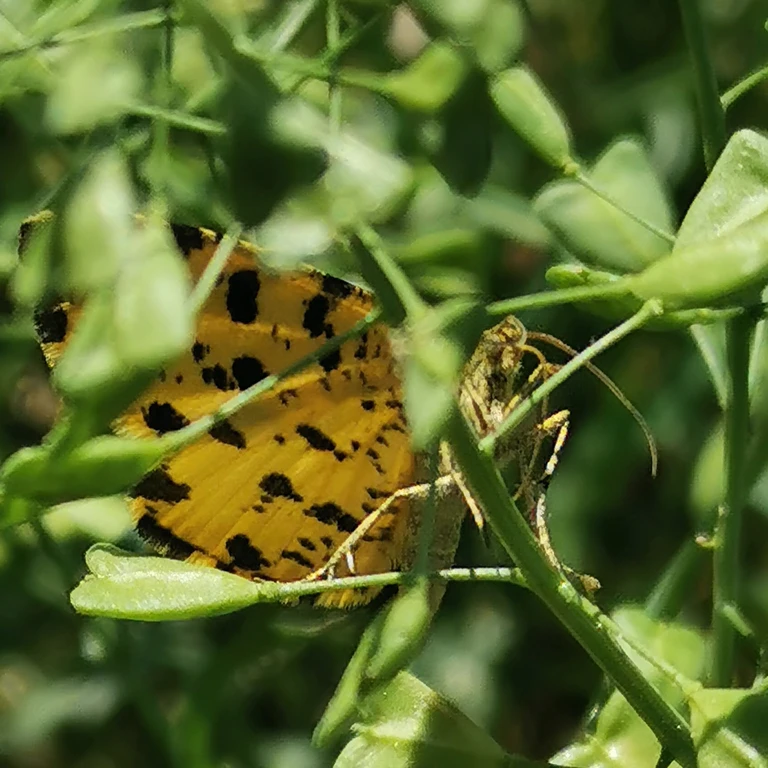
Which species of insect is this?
Pseudopanthera macularia
